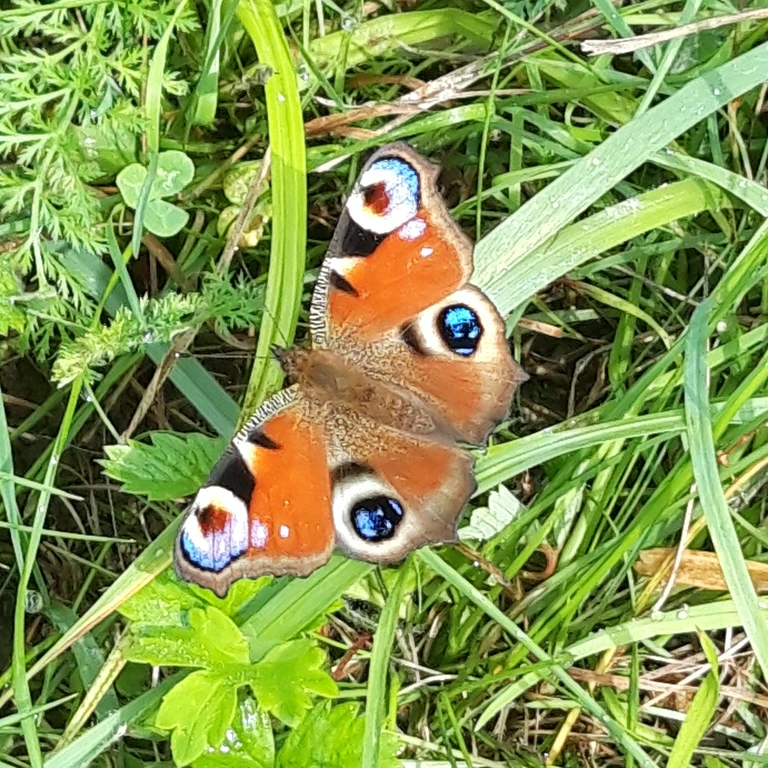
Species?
Aglais io
